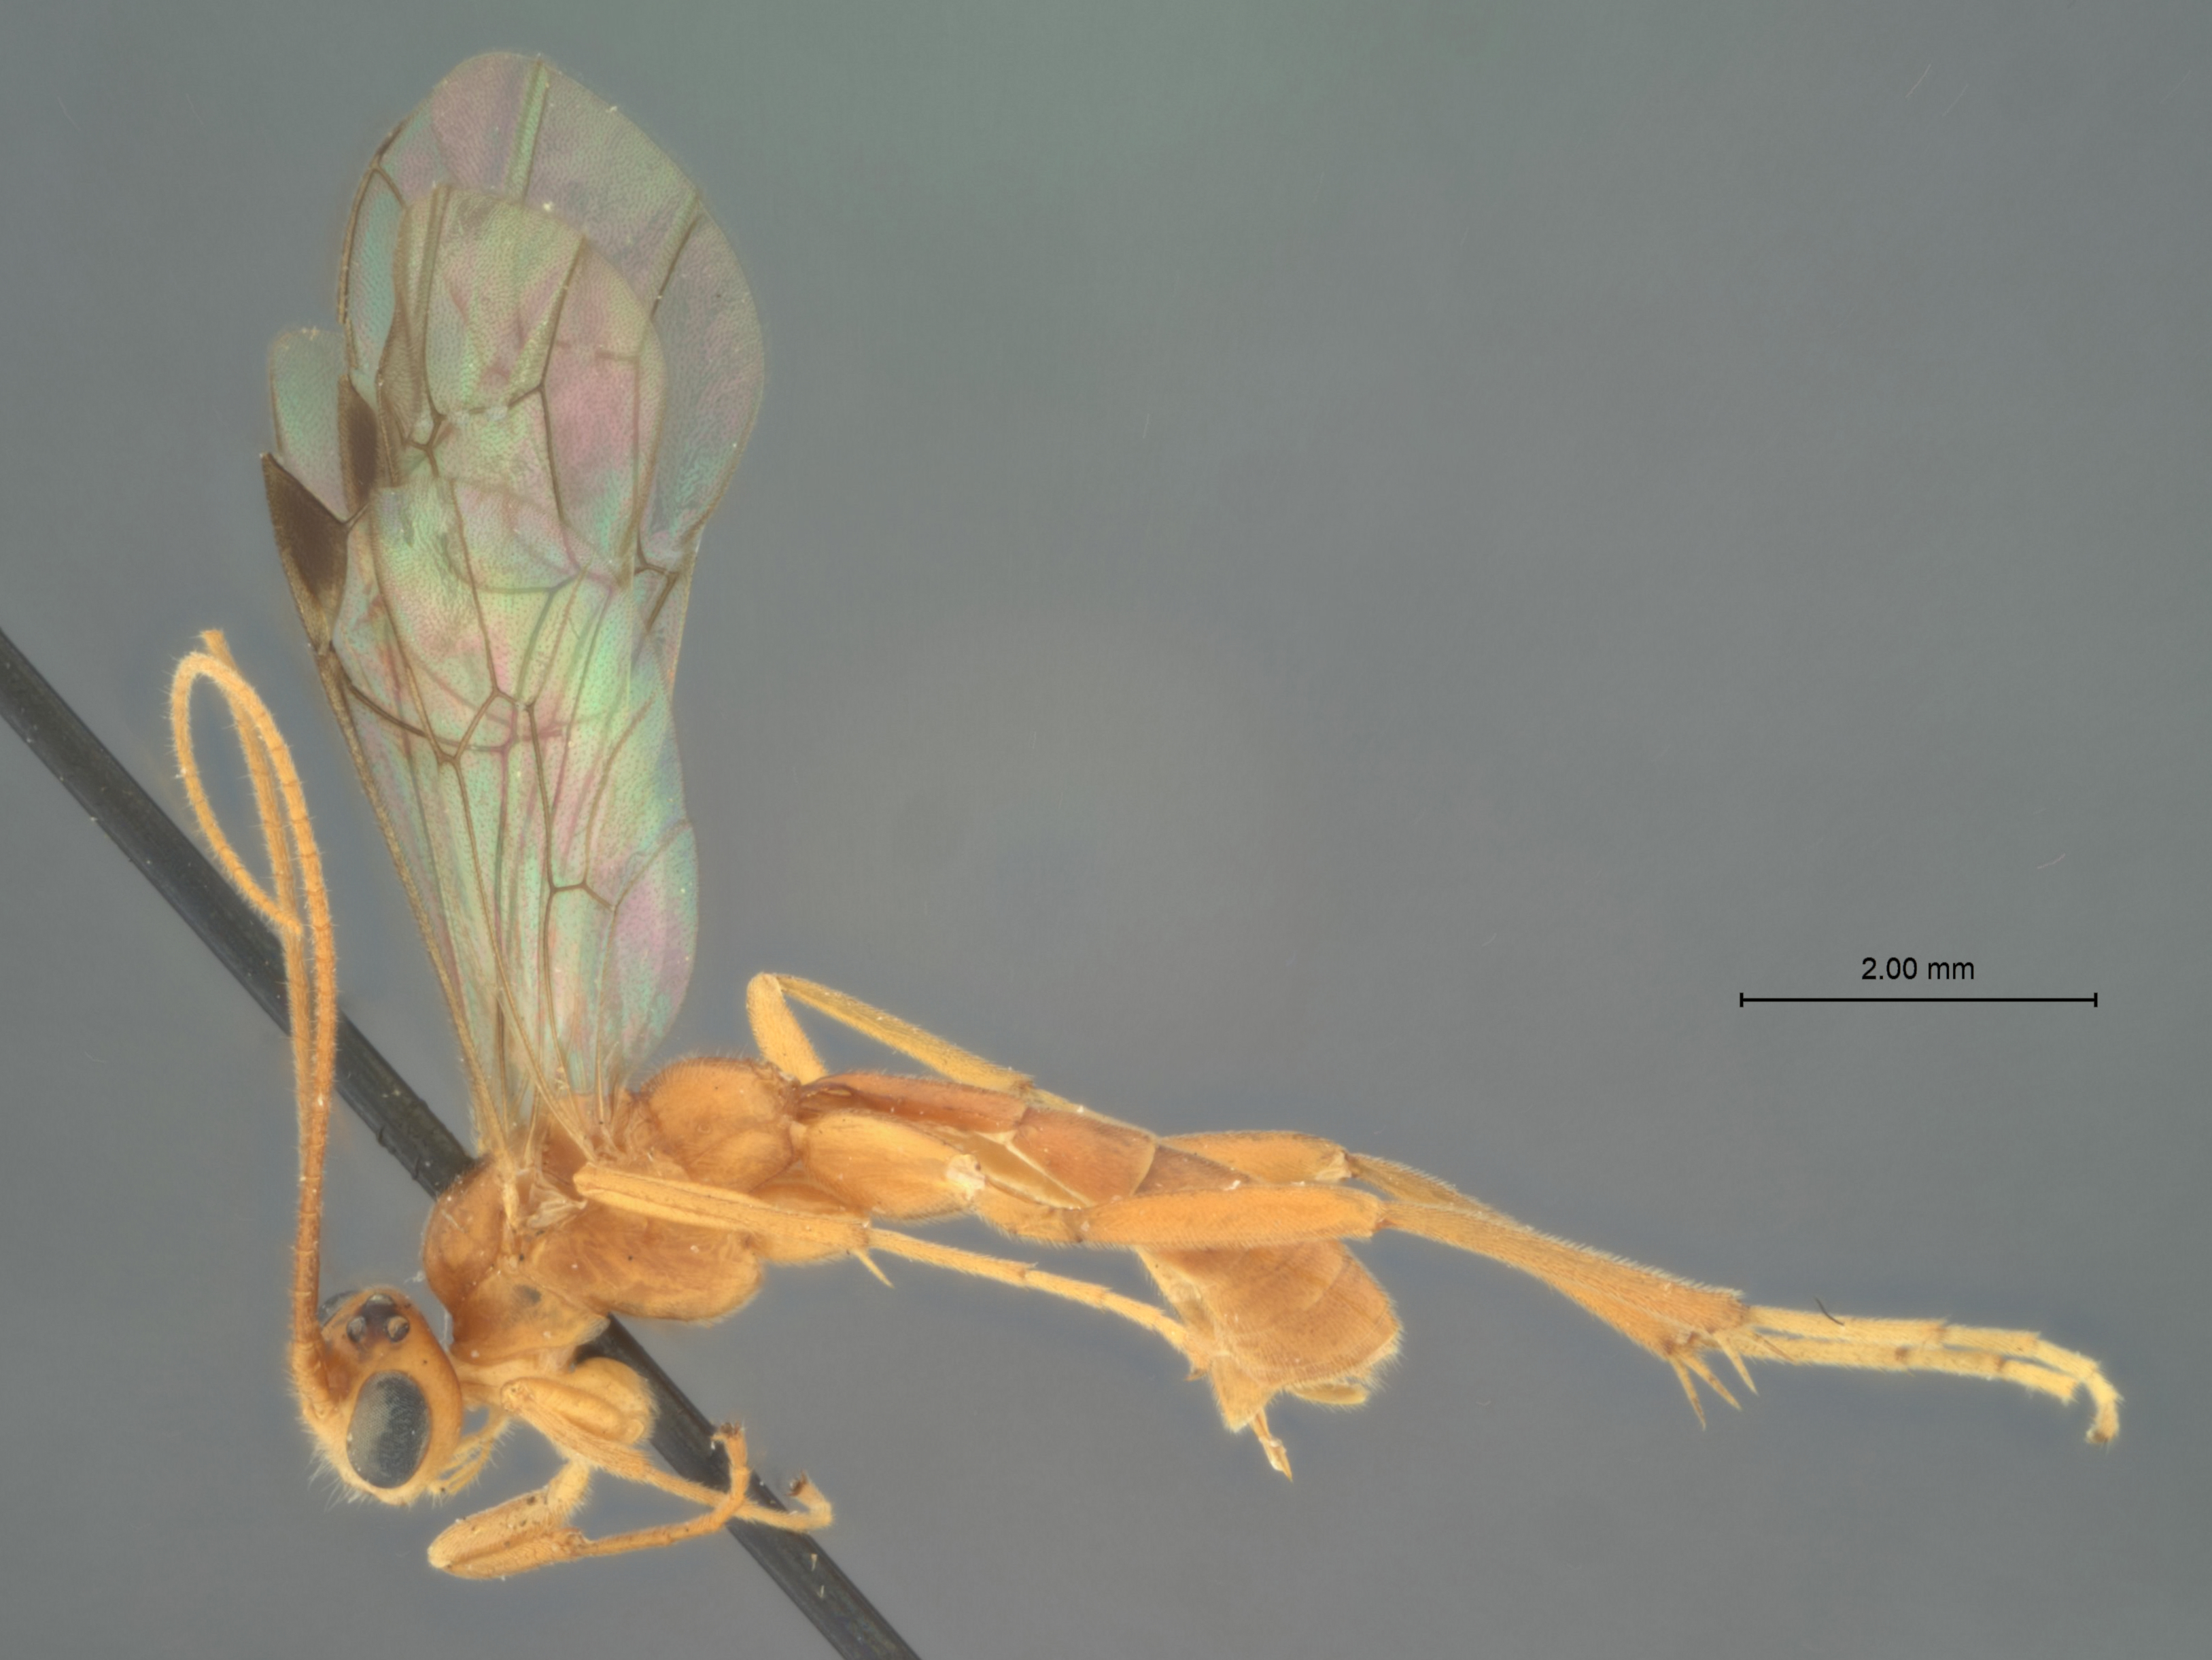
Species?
Perilissus araius
